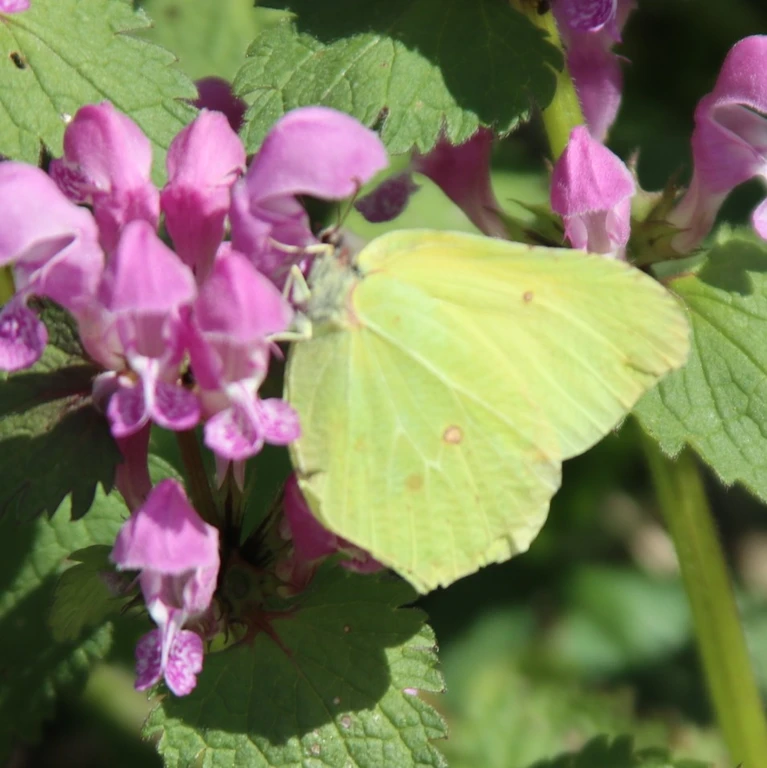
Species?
Gonepteryx rhamni
